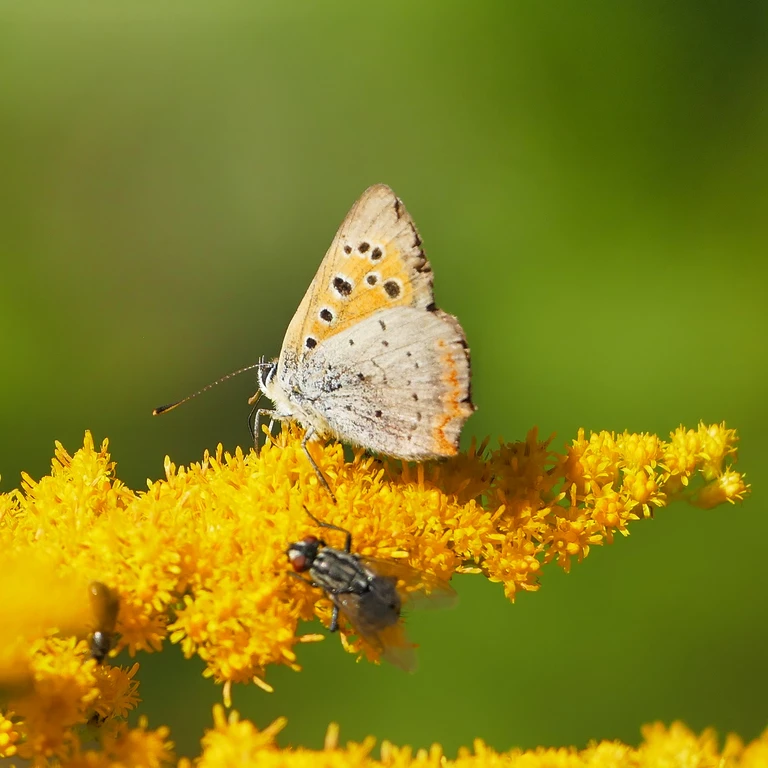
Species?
Lycaena phlaeas
